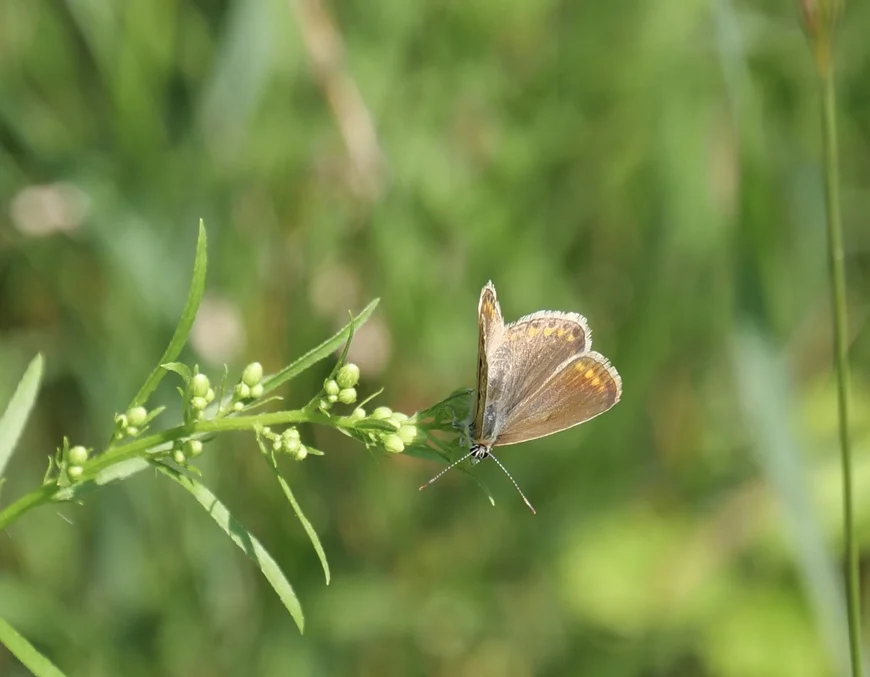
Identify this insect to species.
Polyommatus icarus
